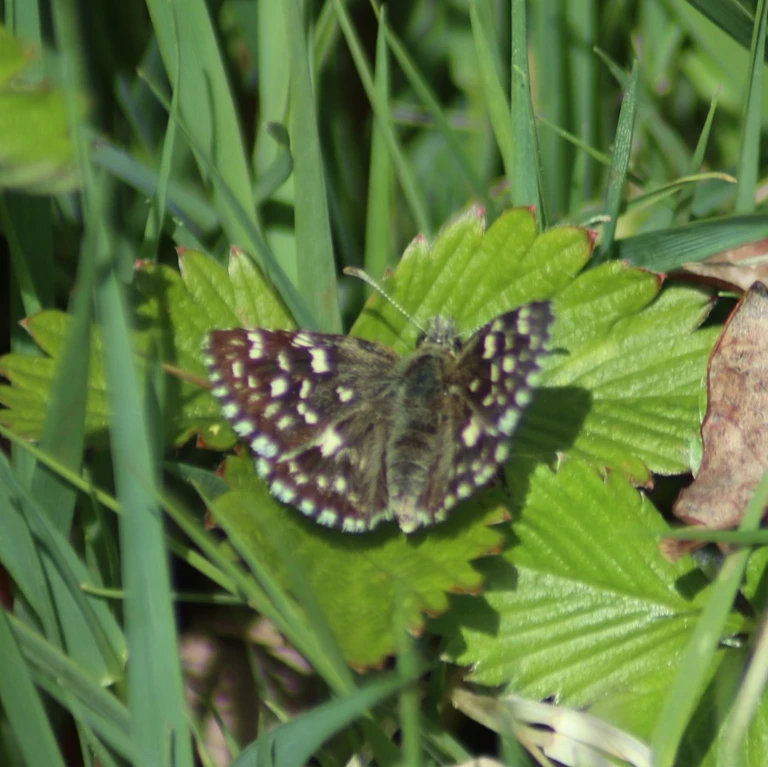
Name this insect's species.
Pyrgus malvae
